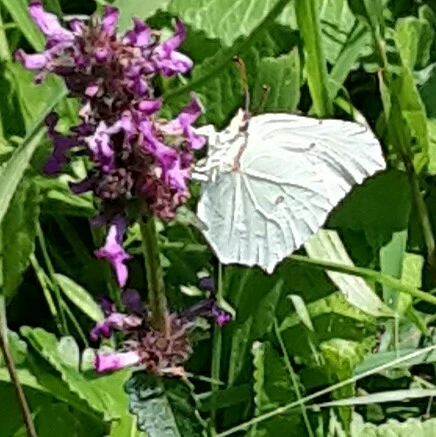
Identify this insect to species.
Gonepteryx rhamni
